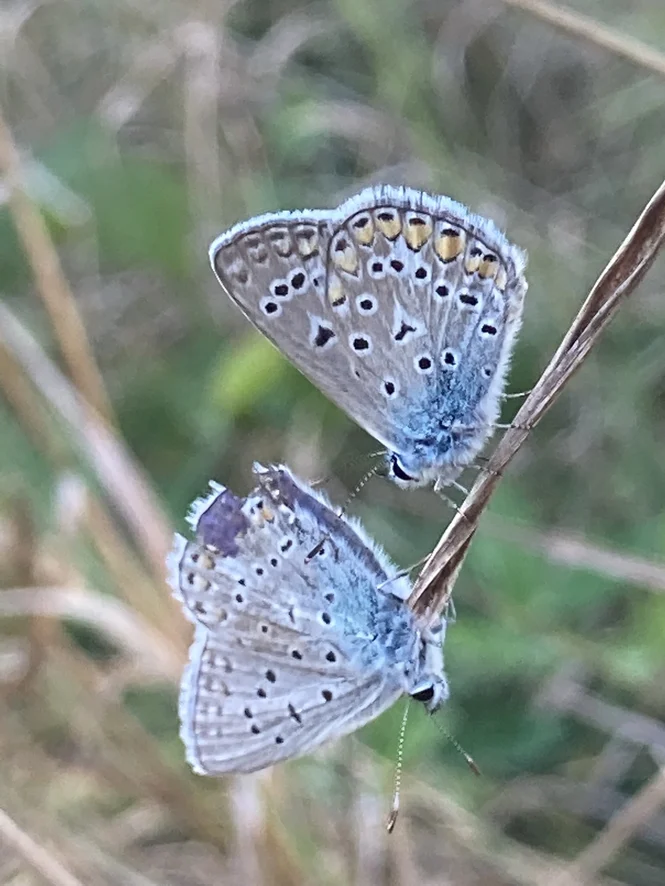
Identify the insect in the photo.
Polyommatus icarus
